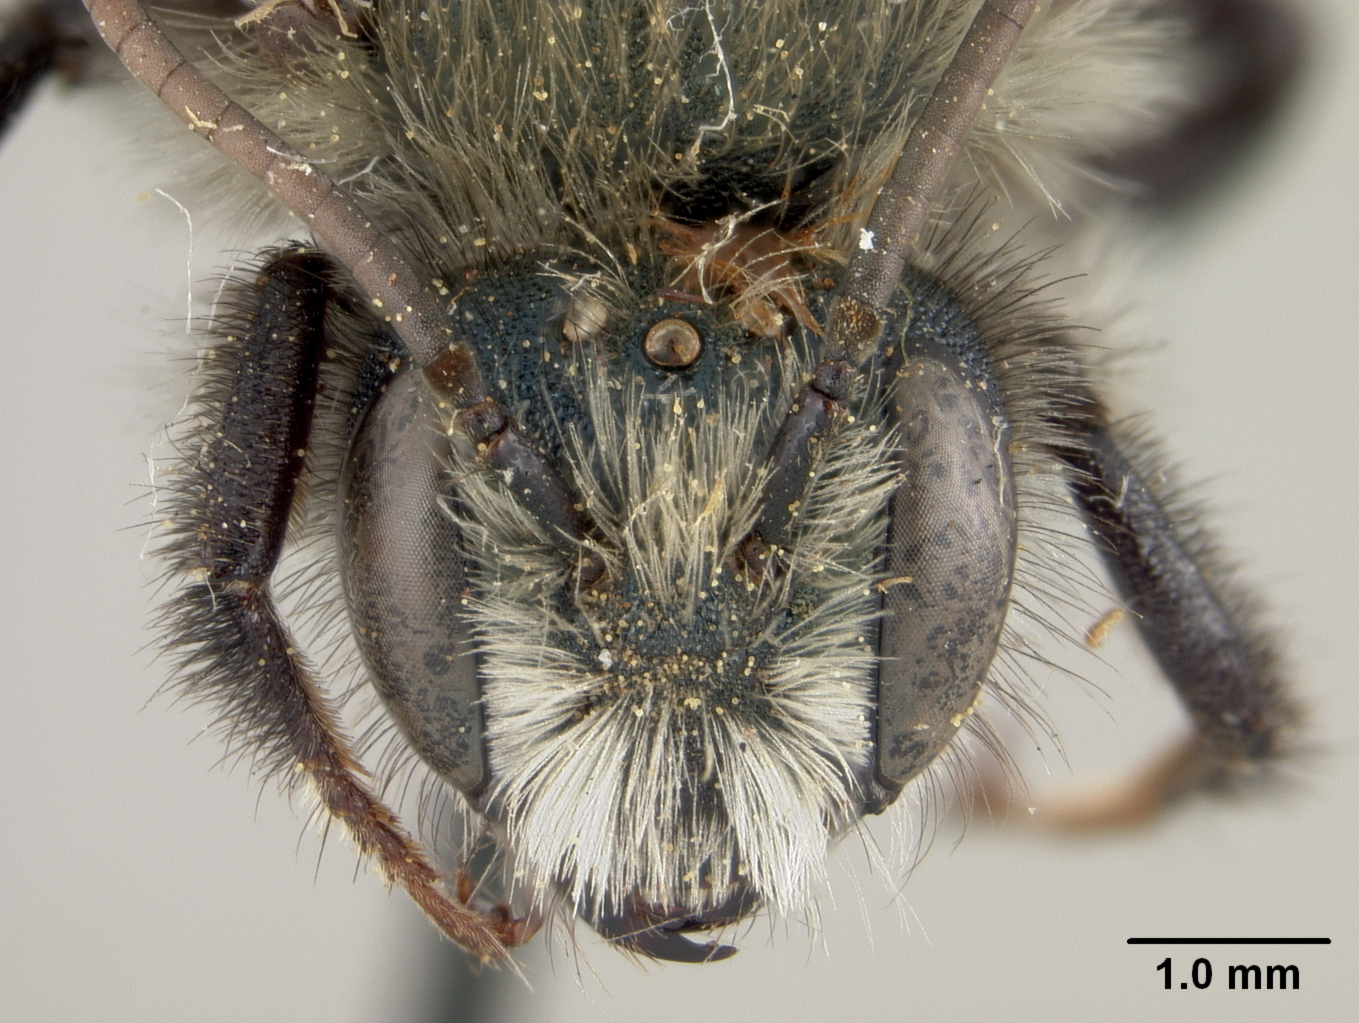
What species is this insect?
Osmia viridior
